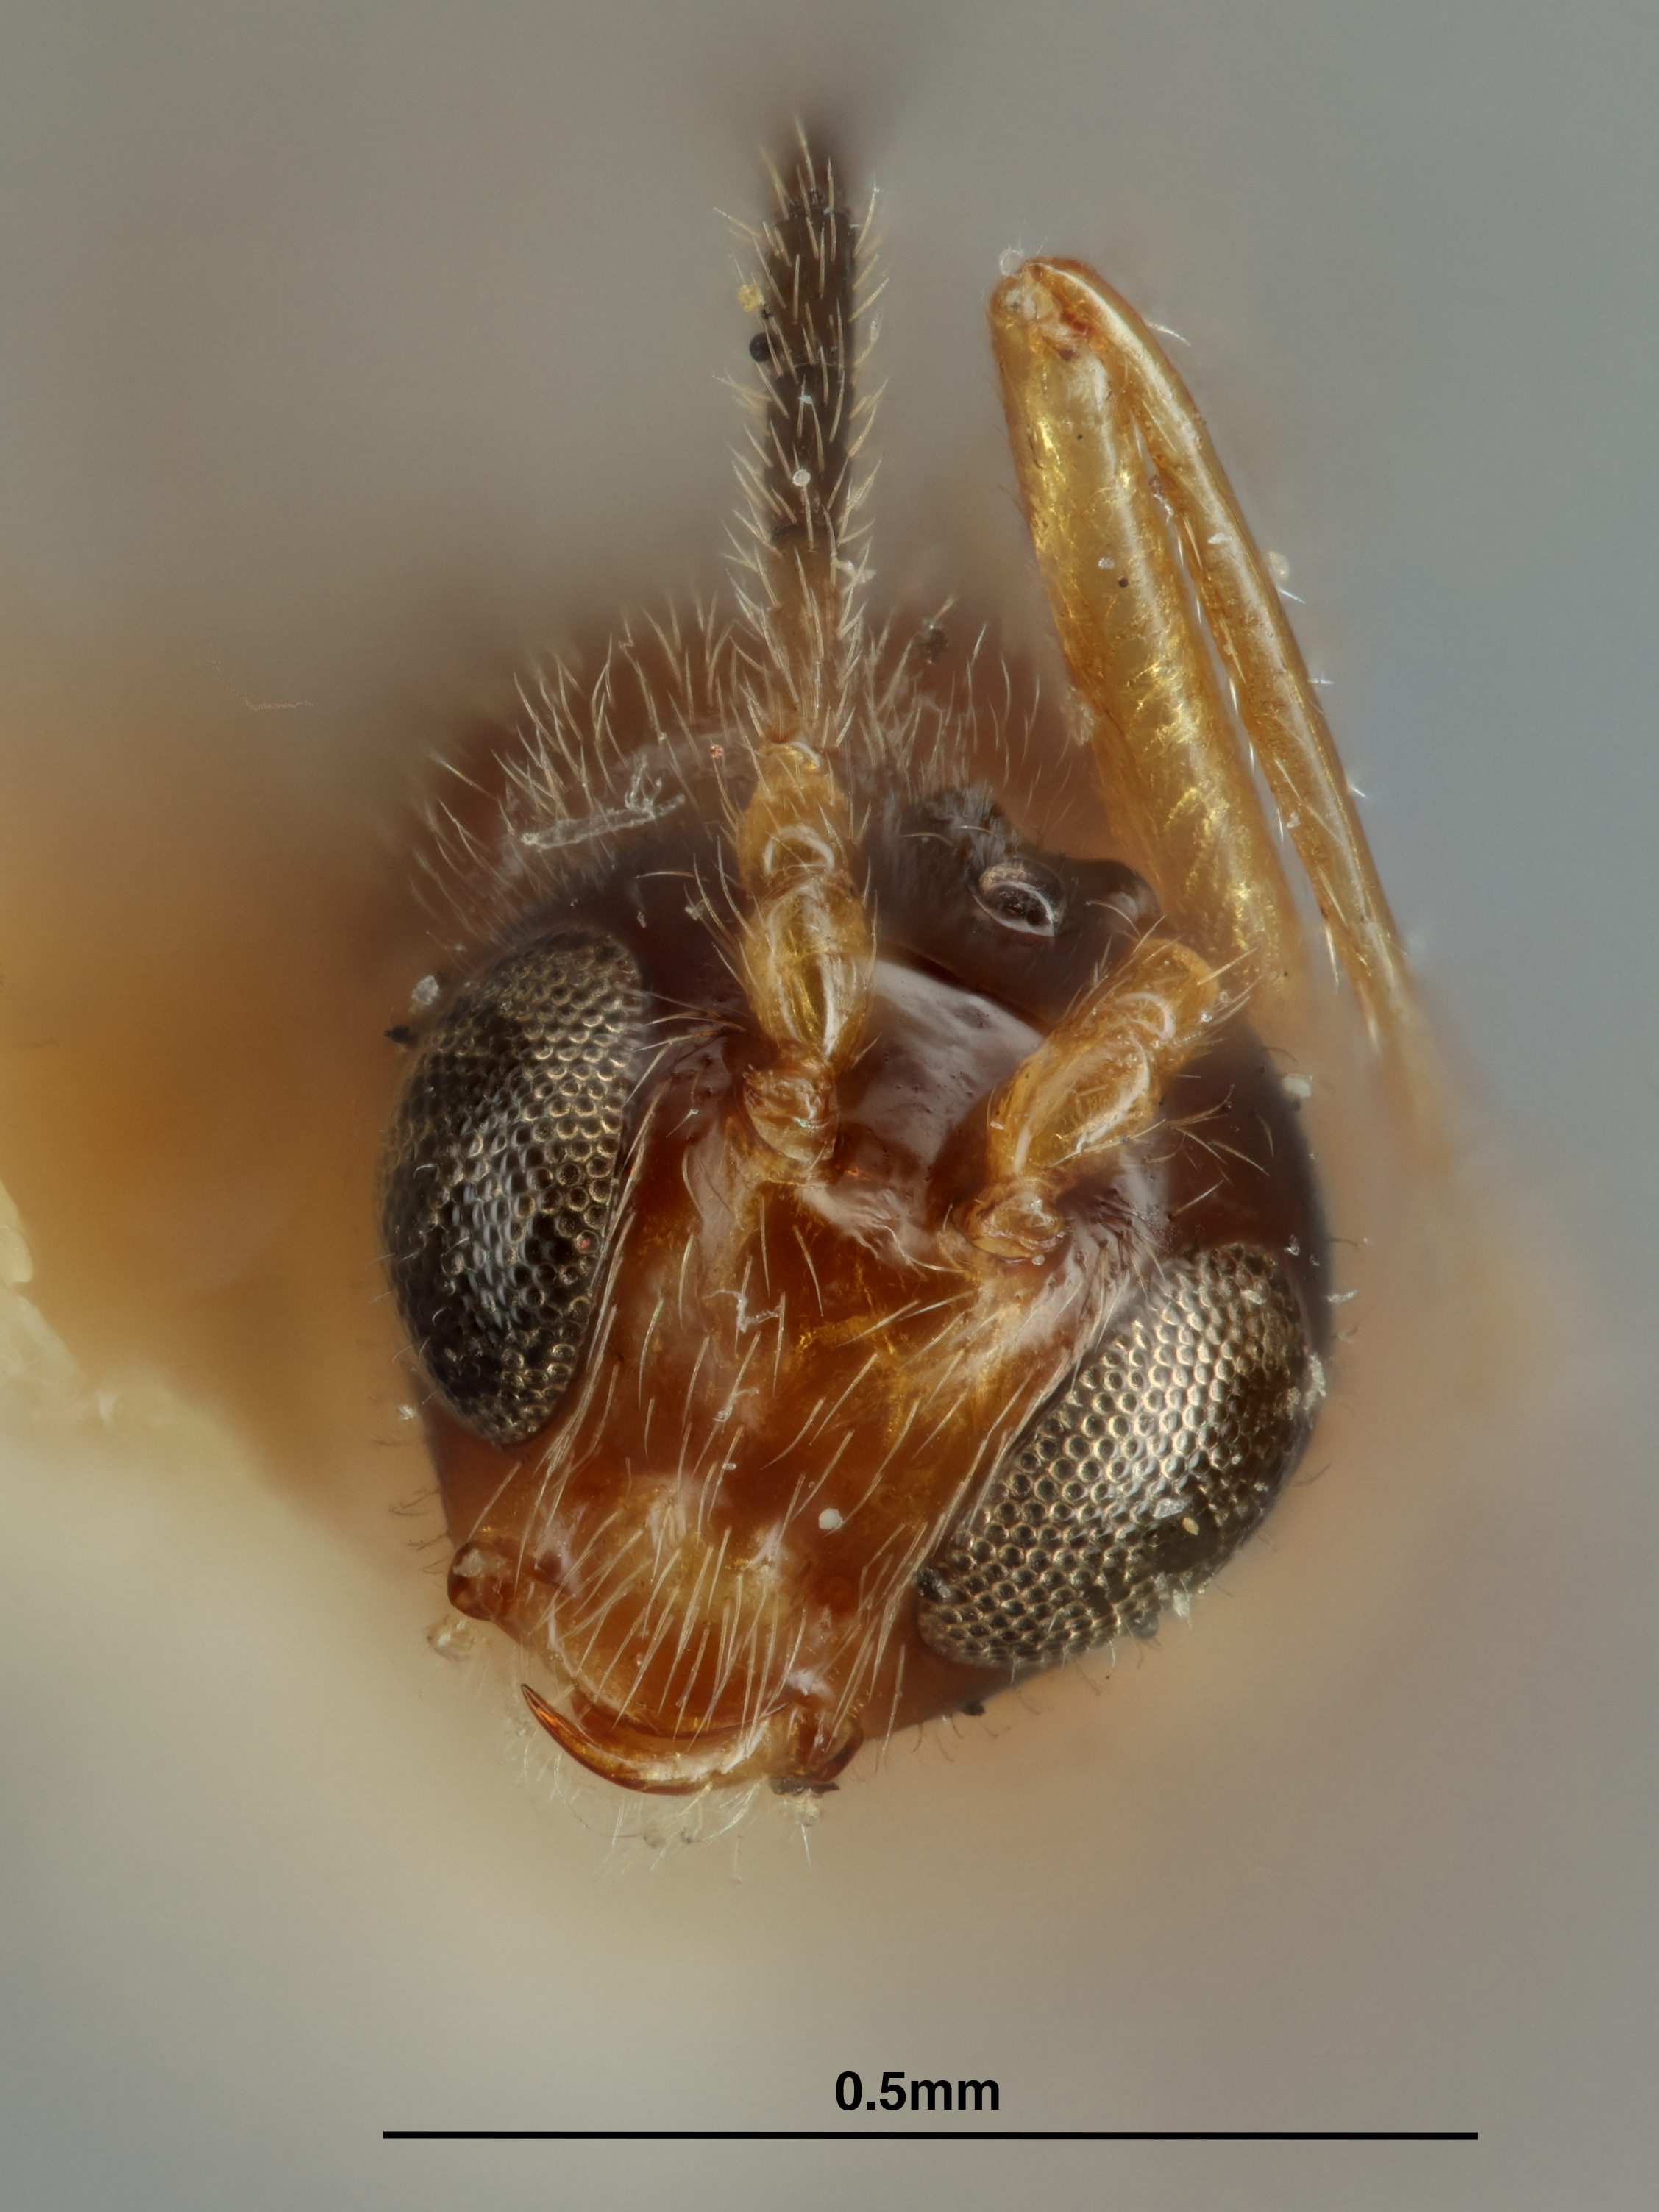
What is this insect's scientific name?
Praon orientale
